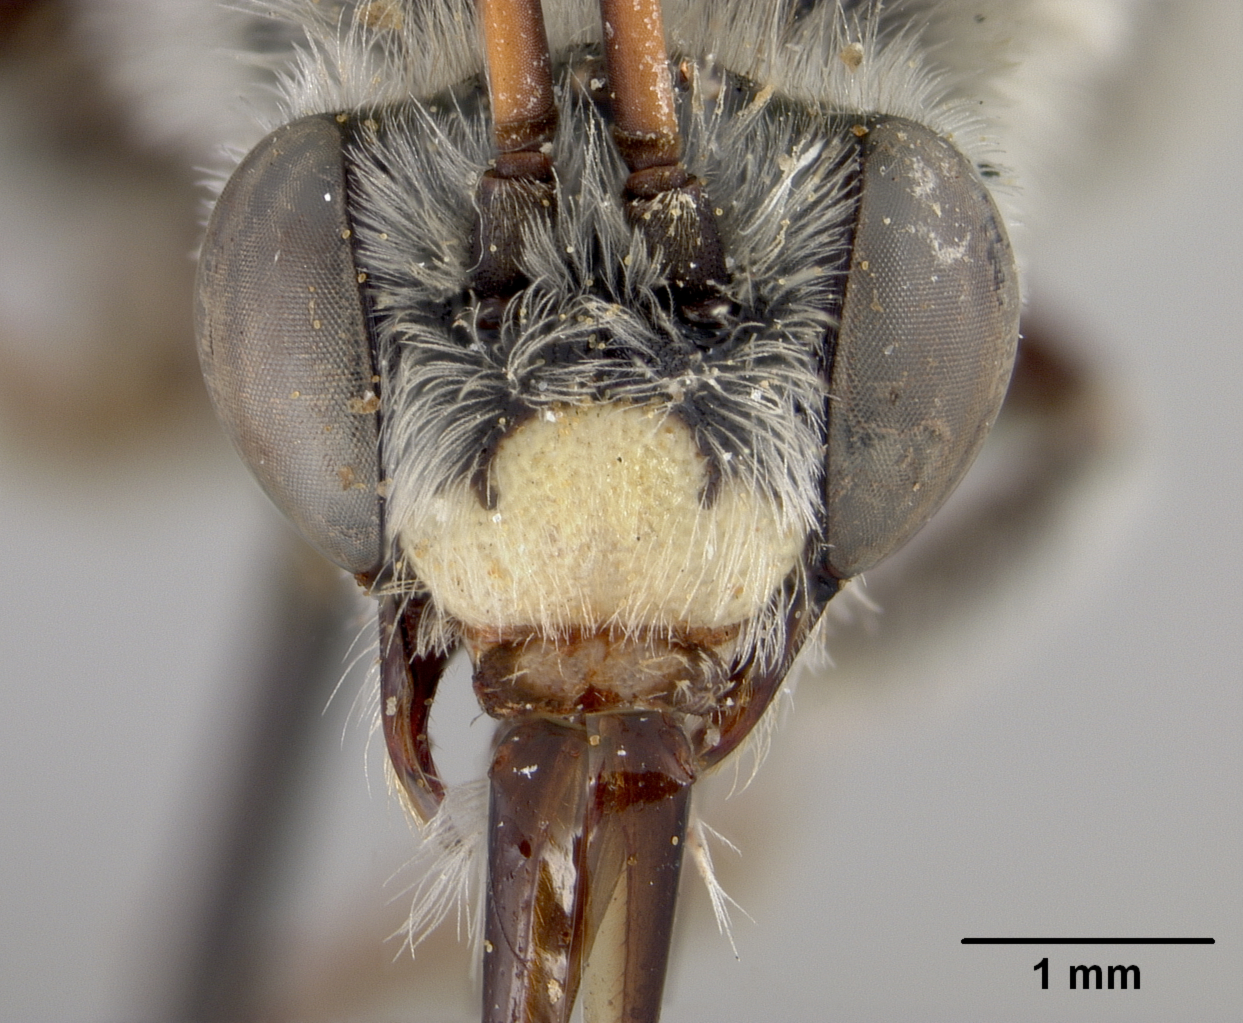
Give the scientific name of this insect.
Melissodes pilleata
